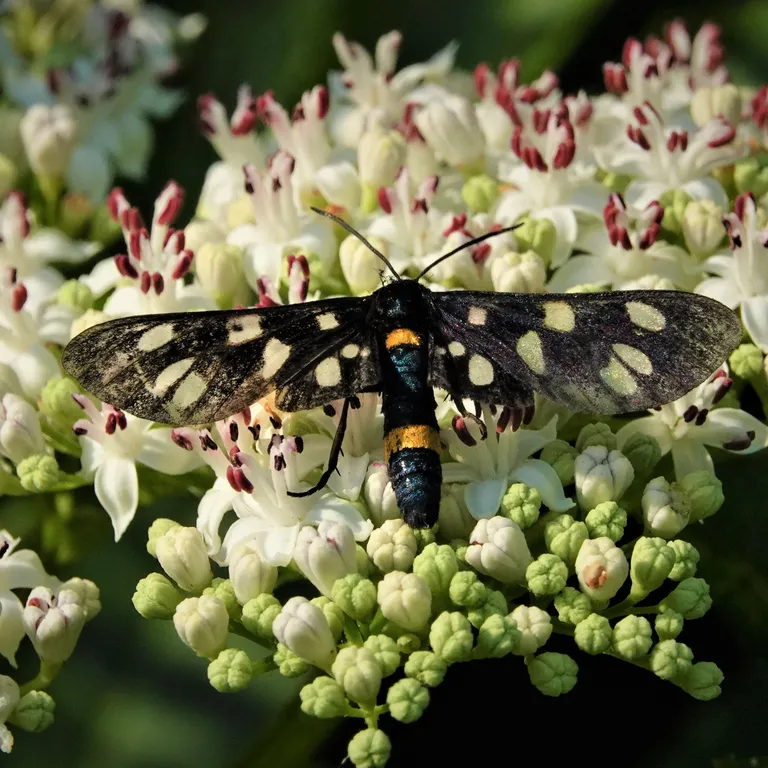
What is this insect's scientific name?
Amata phegea
